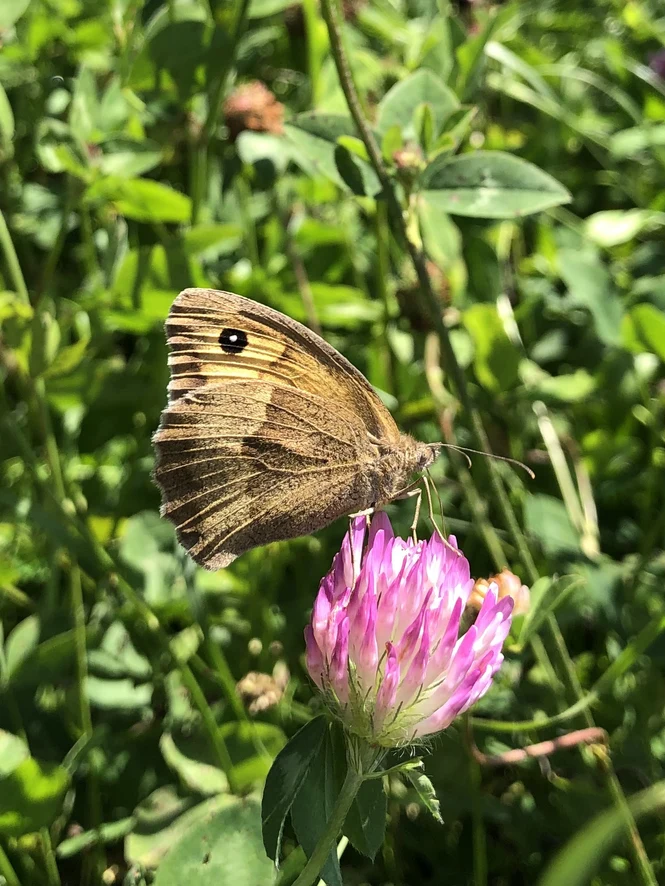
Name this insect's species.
Maniola jurtina
